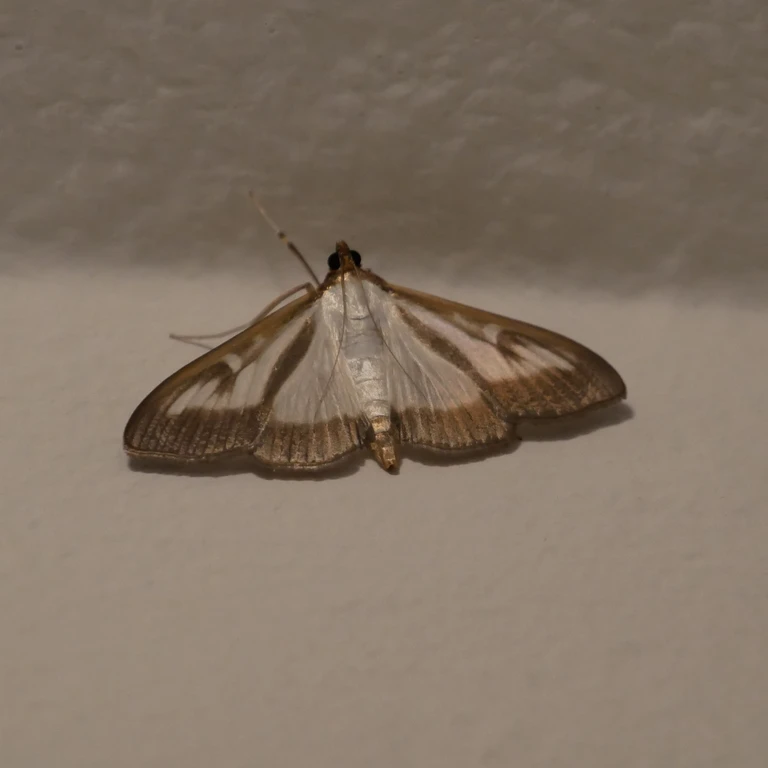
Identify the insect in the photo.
Cydalima perspectalis
